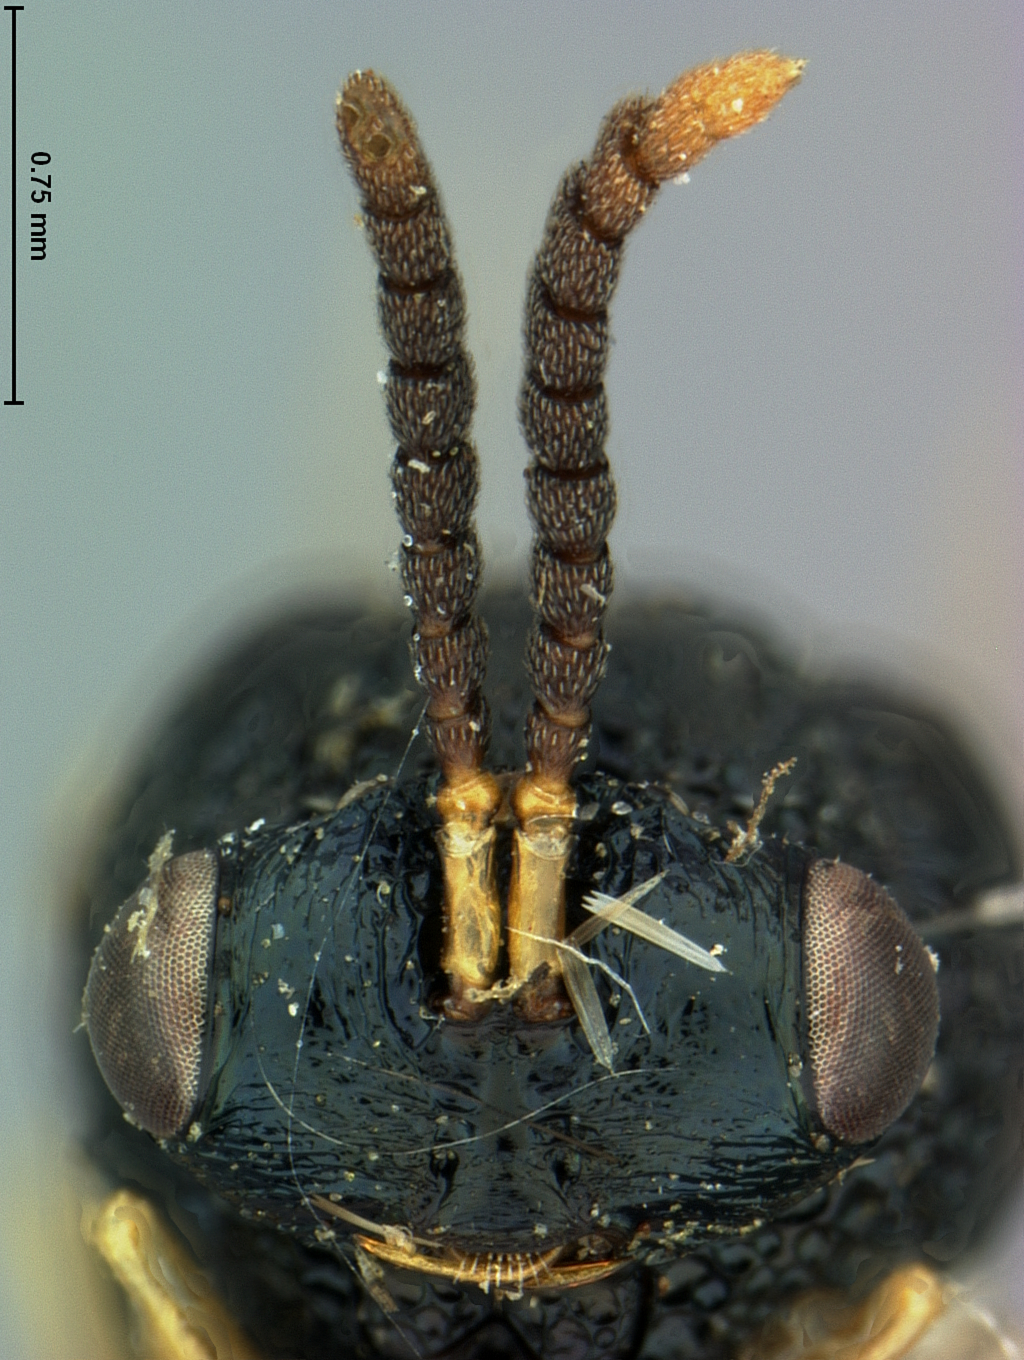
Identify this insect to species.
Lophyrocera apicalis
